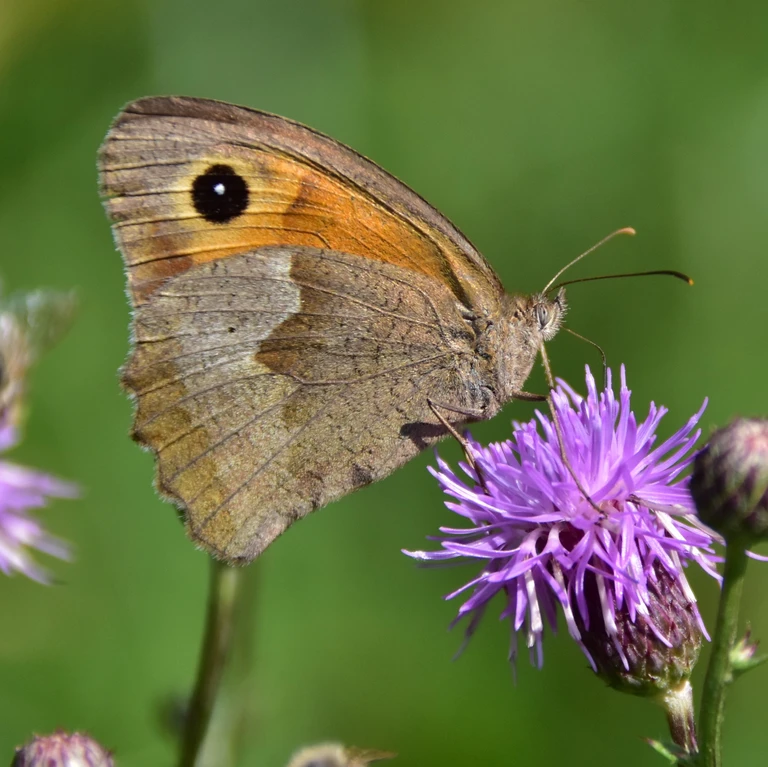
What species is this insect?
Maniola jurtina
